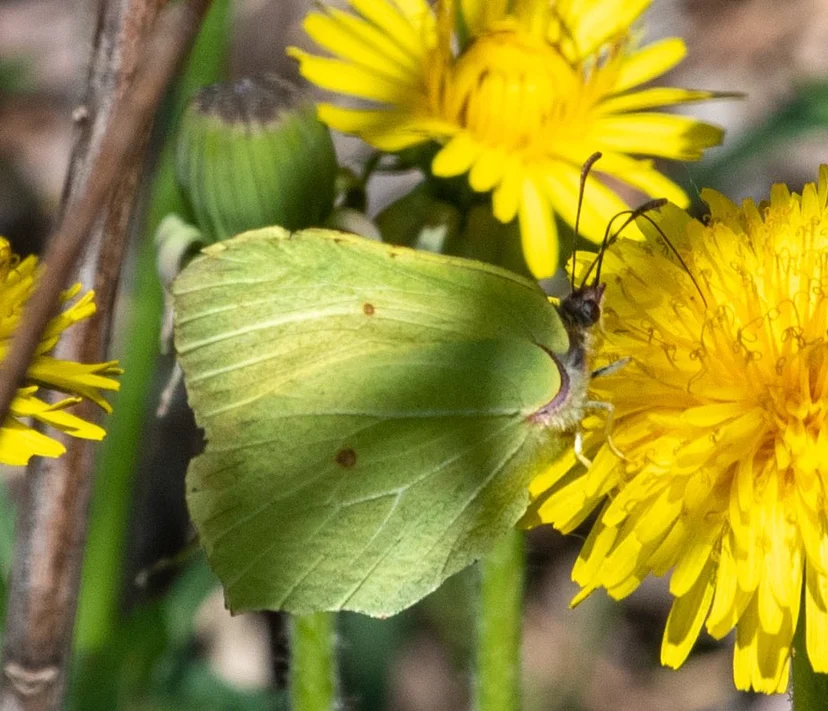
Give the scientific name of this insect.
Gonepteryx rhamni
